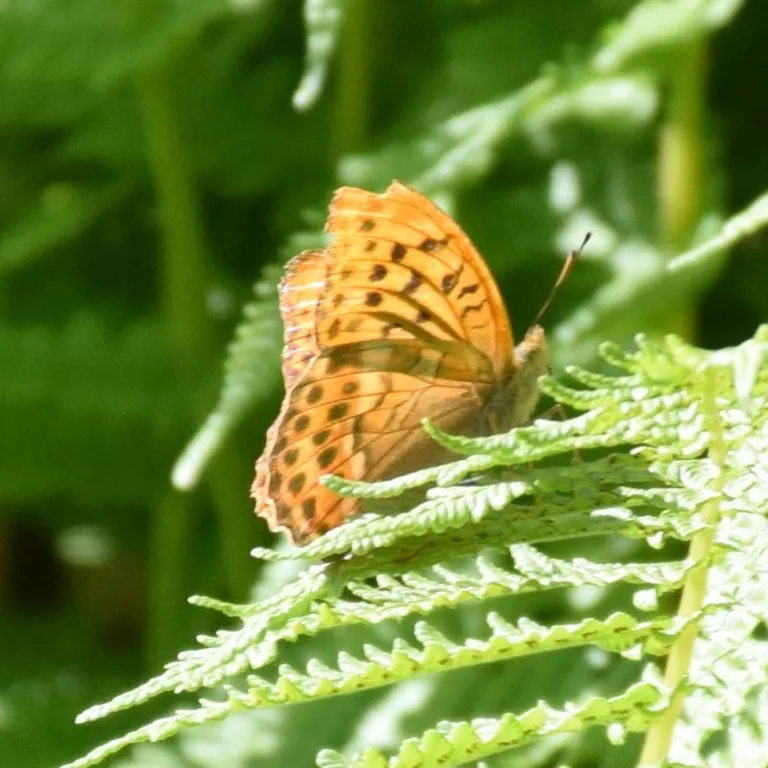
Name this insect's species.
Argynnis paphia
